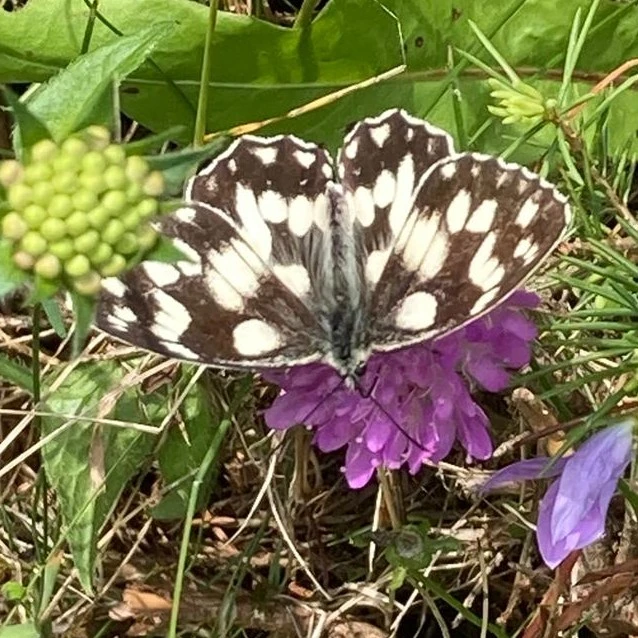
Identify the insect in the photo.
Melanargia galathea
